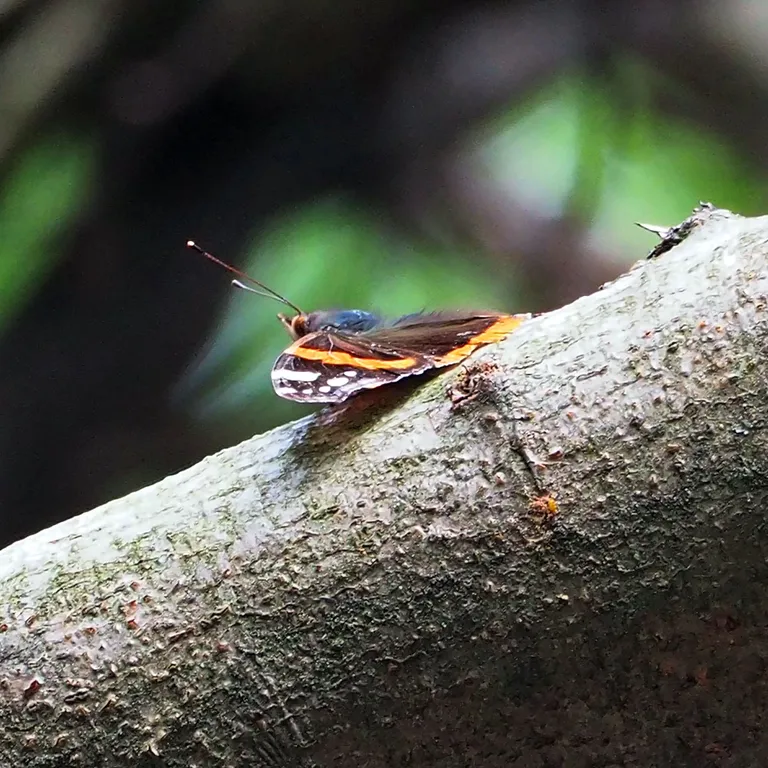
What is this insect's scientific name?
Vanessa atalanta
